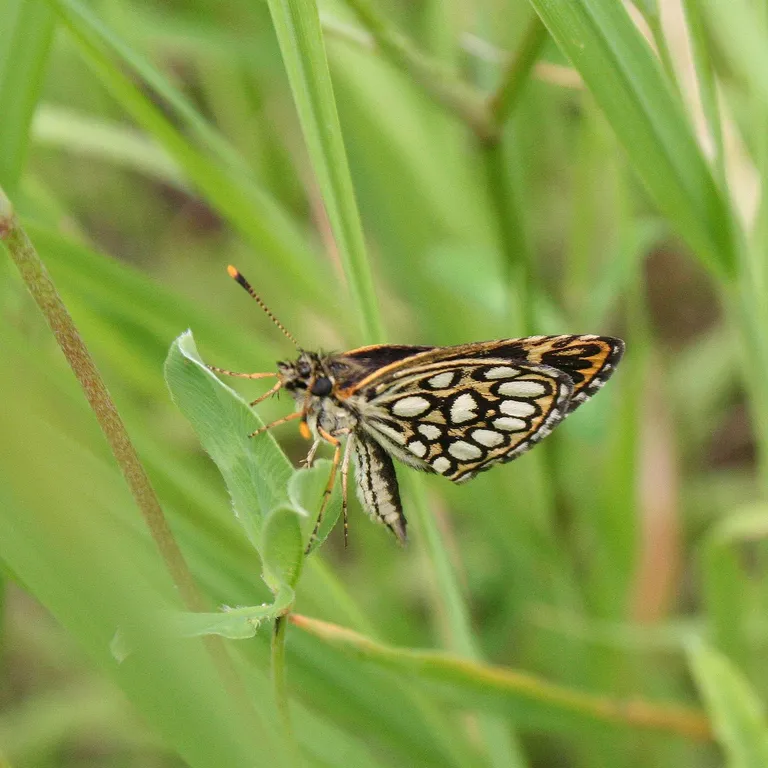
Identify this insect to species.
Heteropterus morpheus
